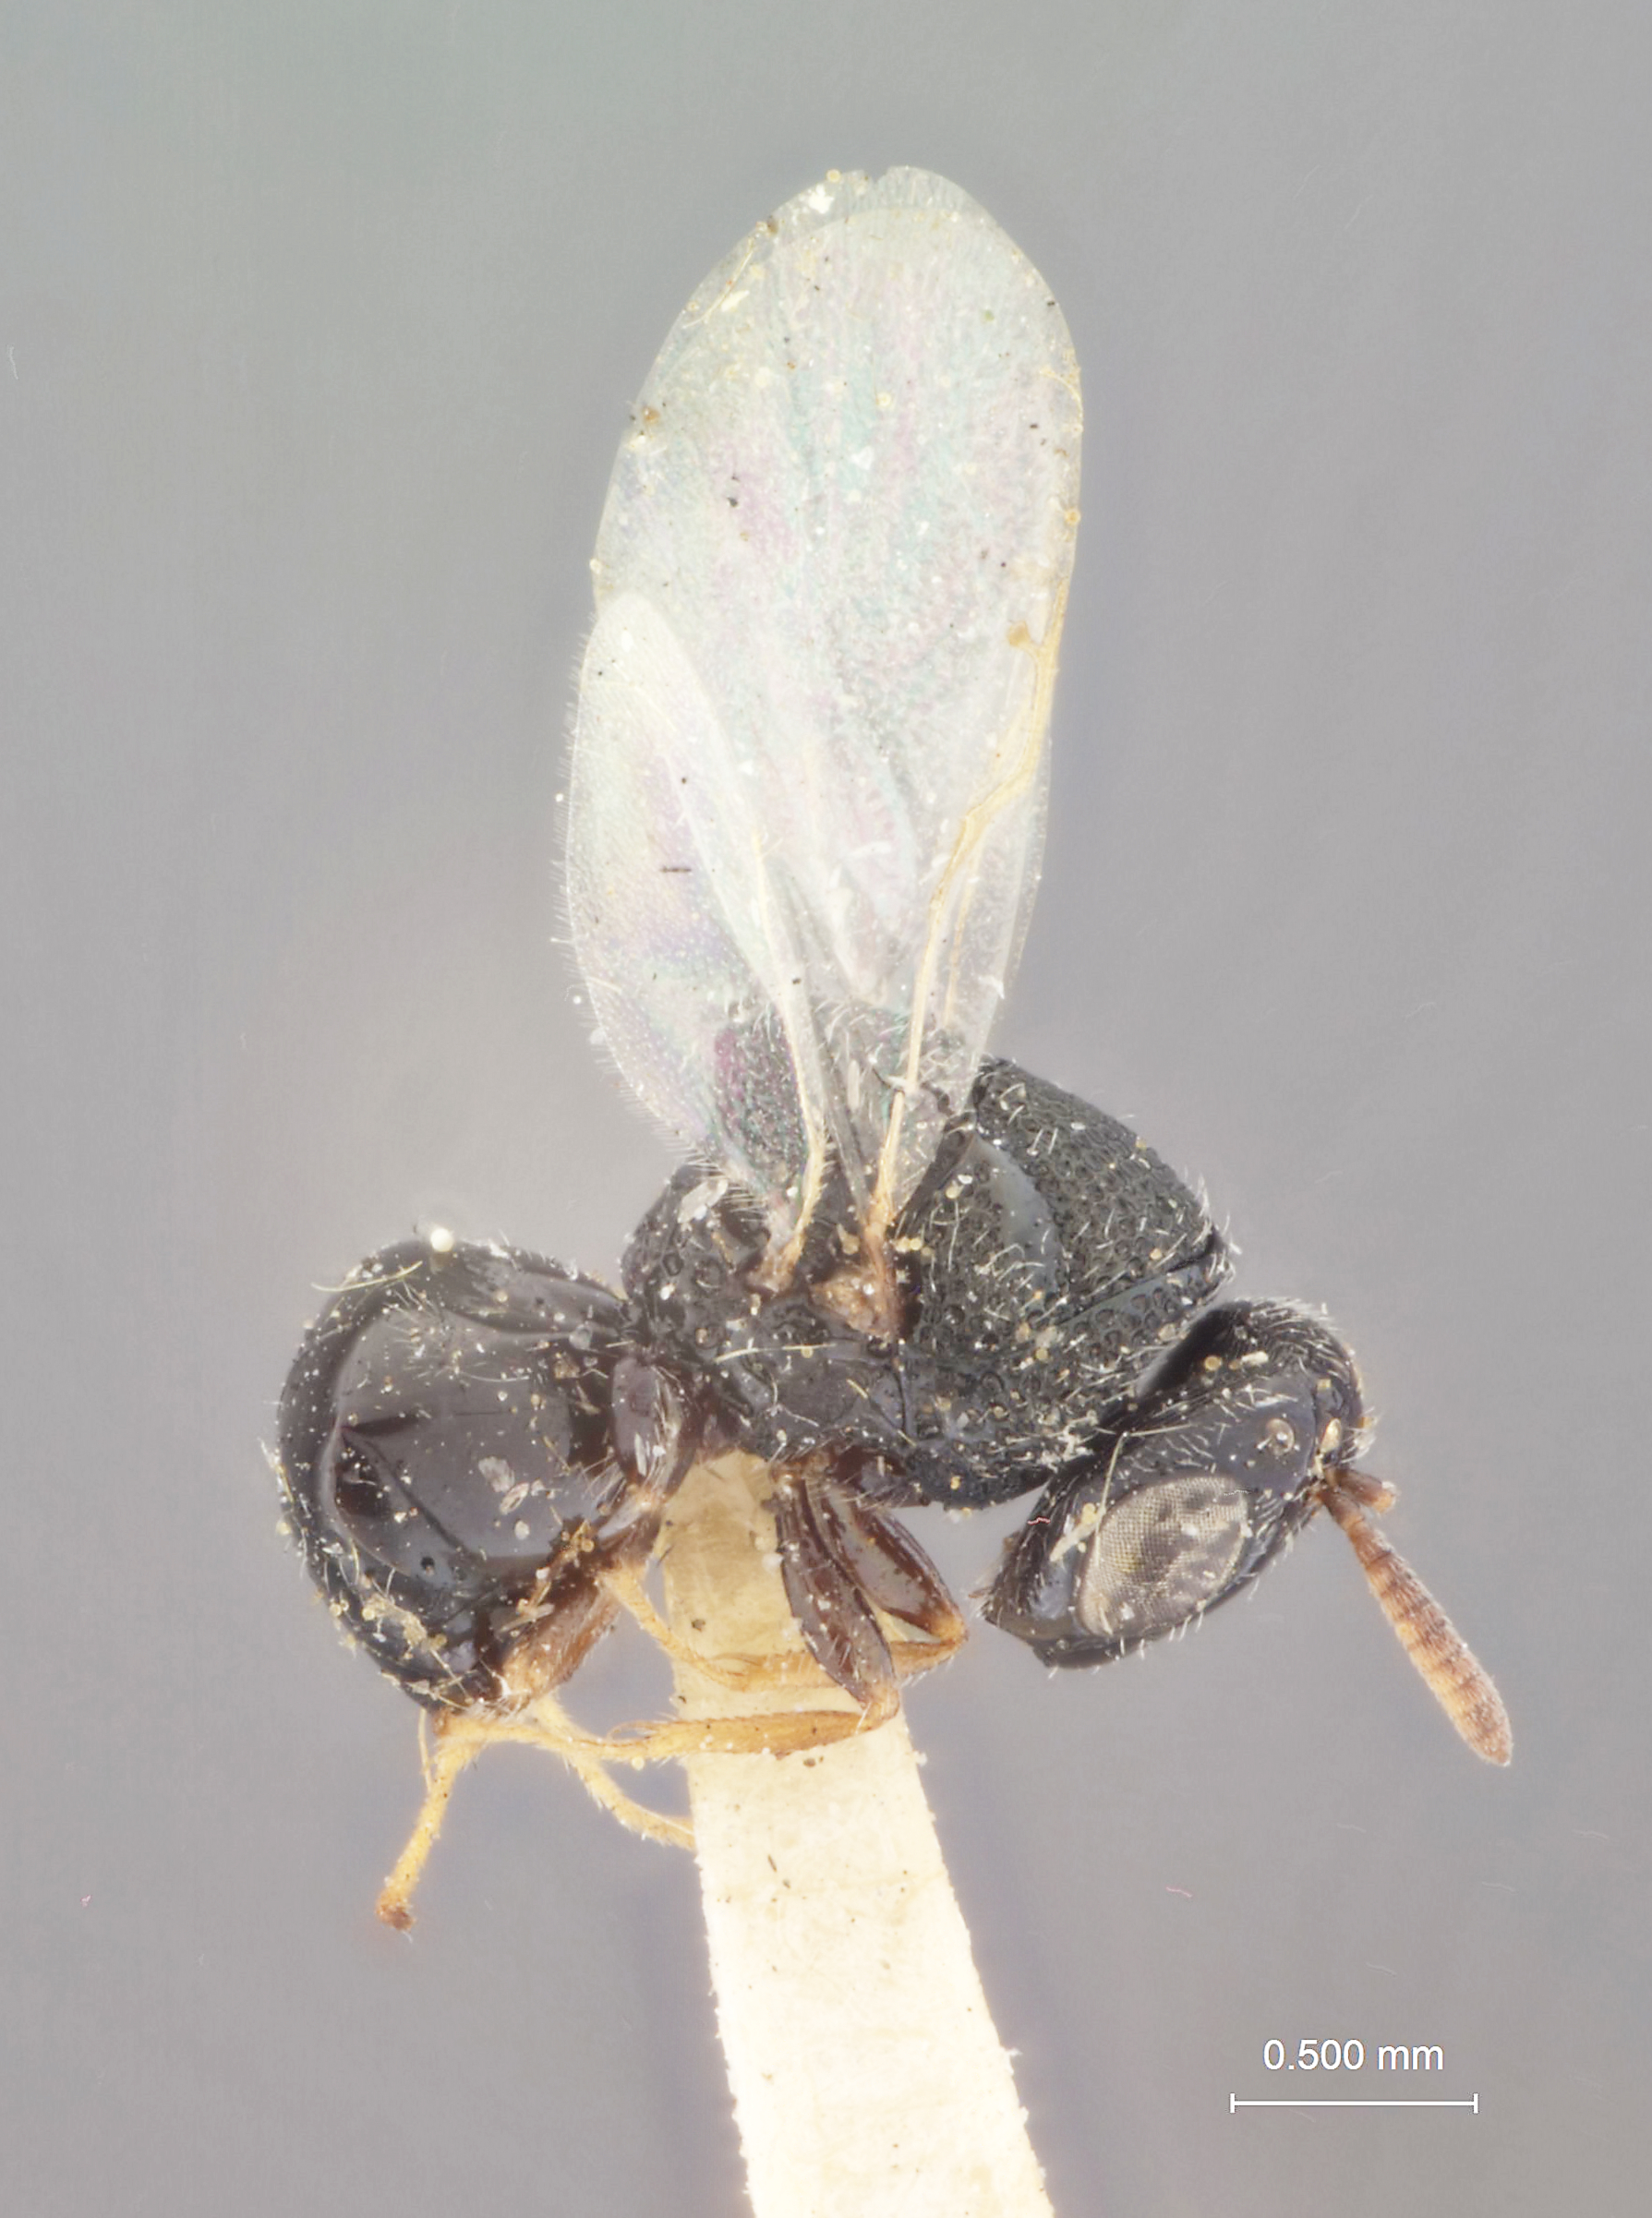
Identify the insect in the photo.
Perilampus muesebecki
